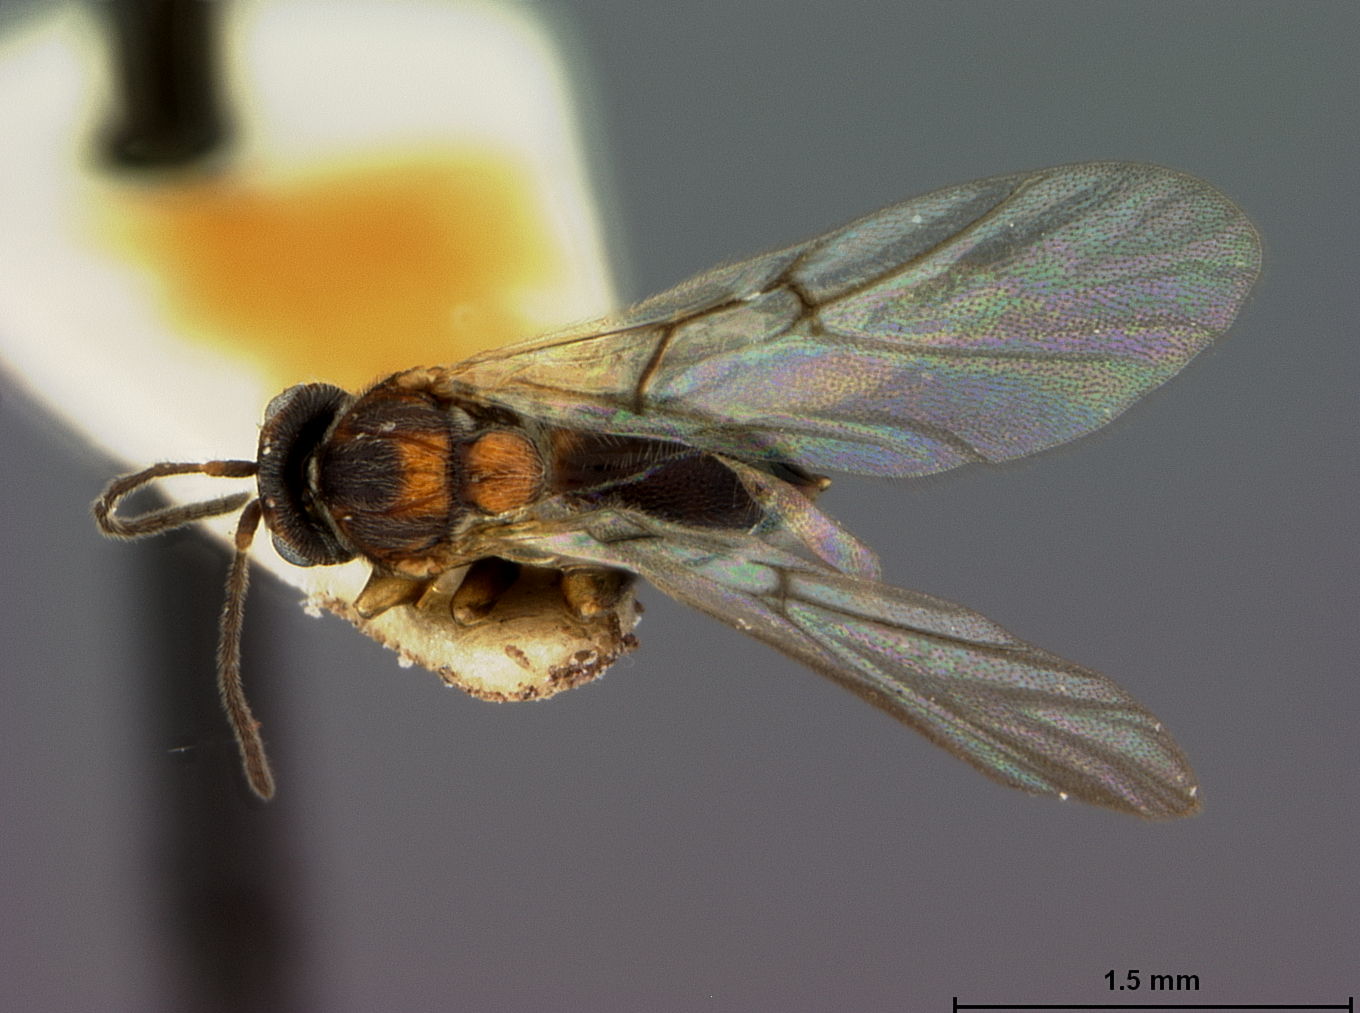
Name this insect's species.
Trichoteras rotundula
